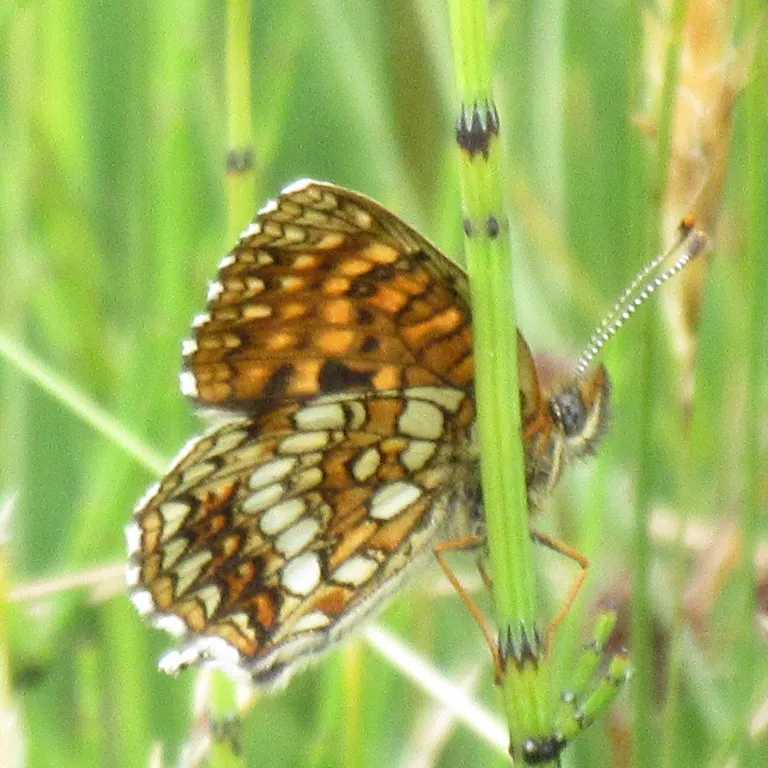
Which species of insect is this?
Melitaea diamina
